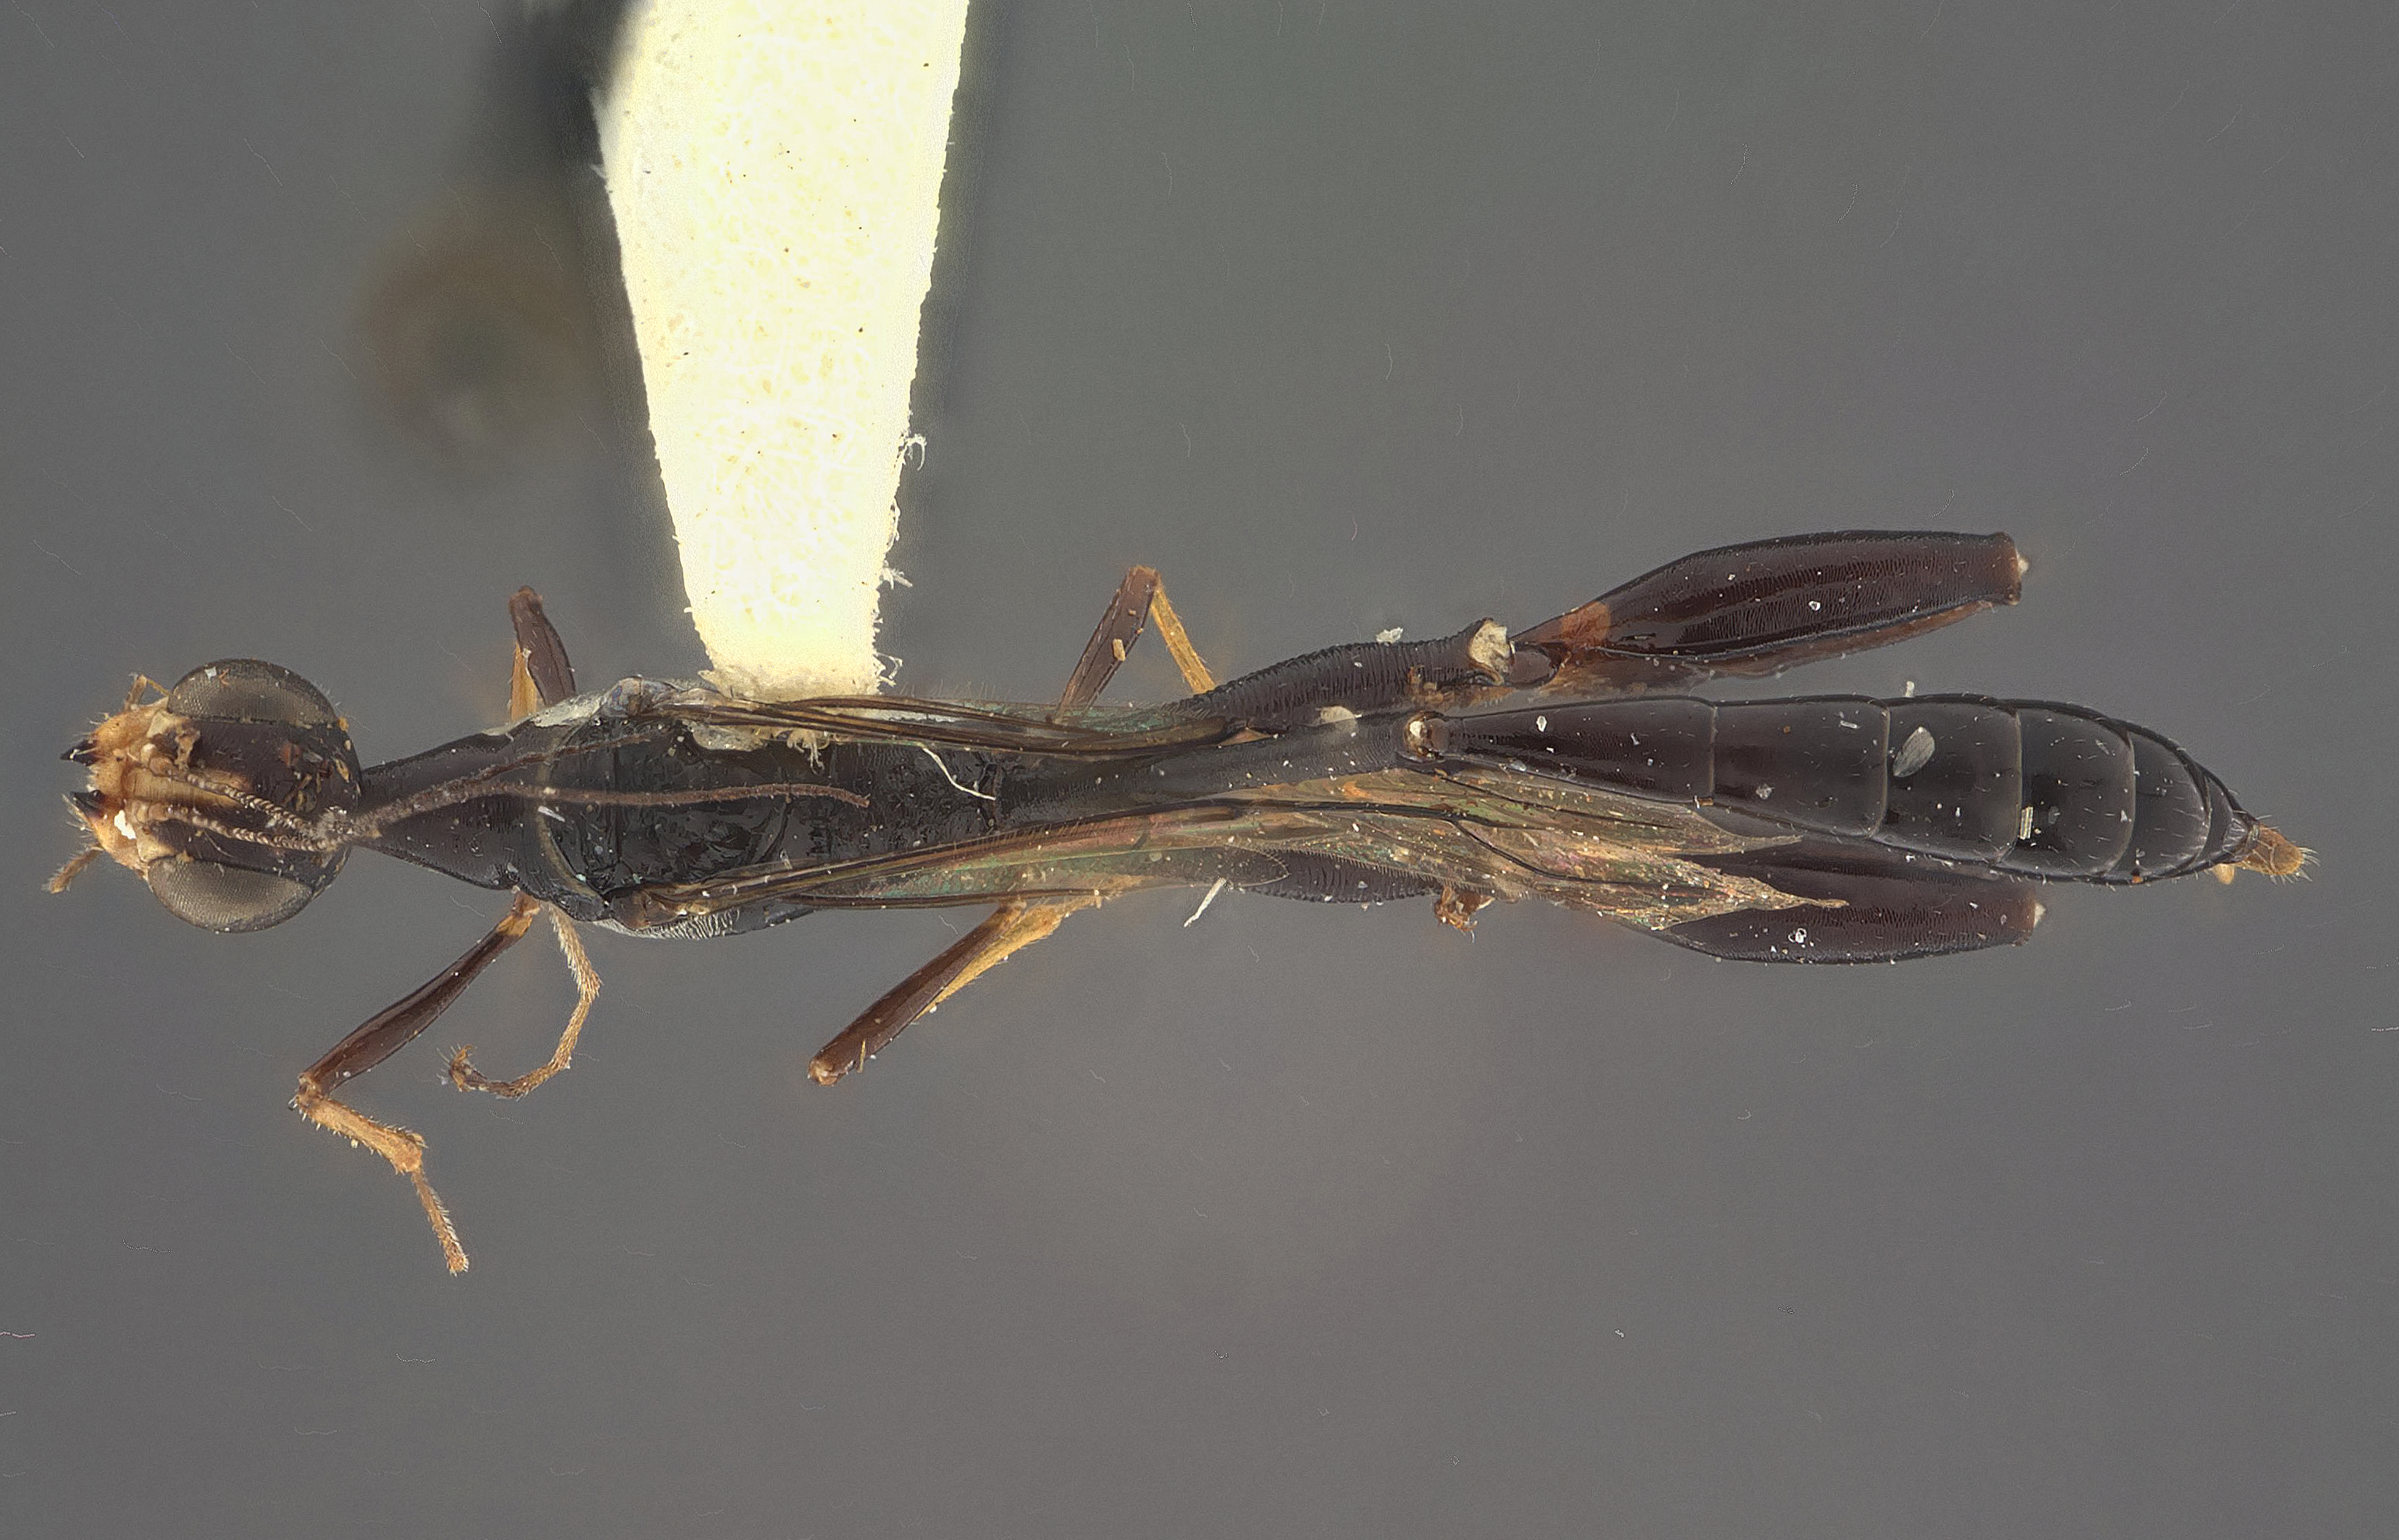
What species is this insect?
Foenatopus cervinus
